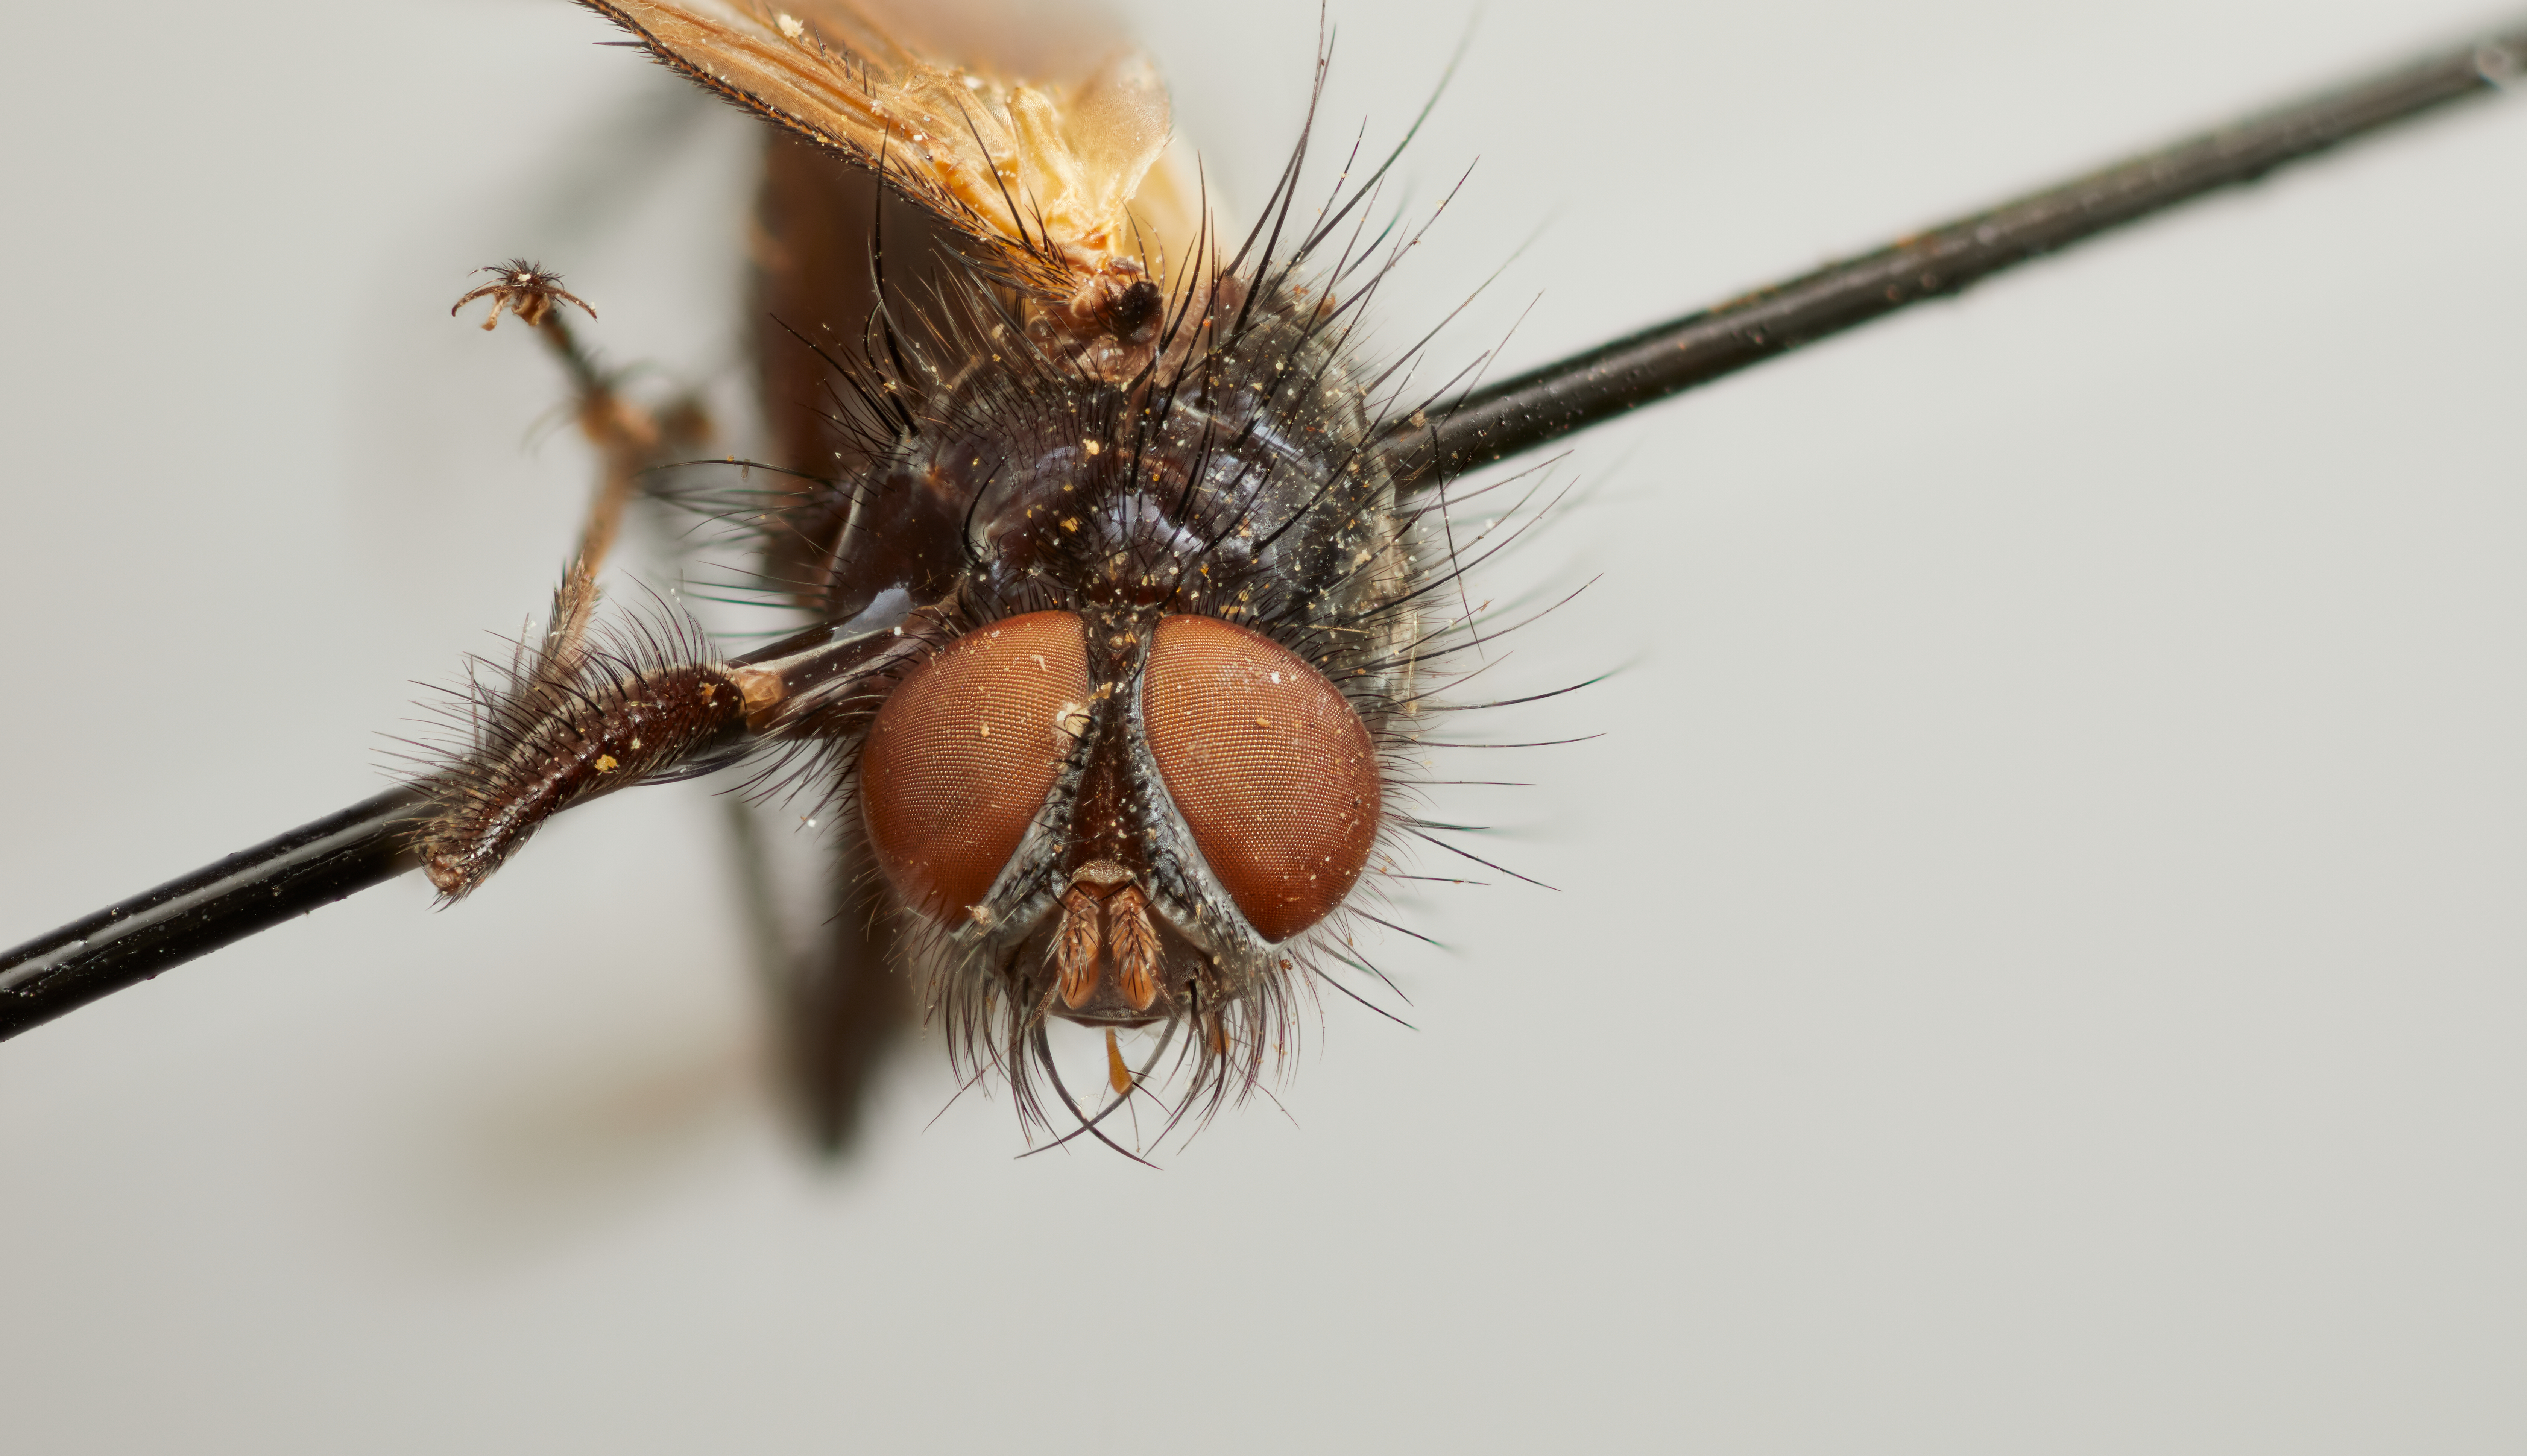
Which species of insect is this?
Chiloclista bicolor
